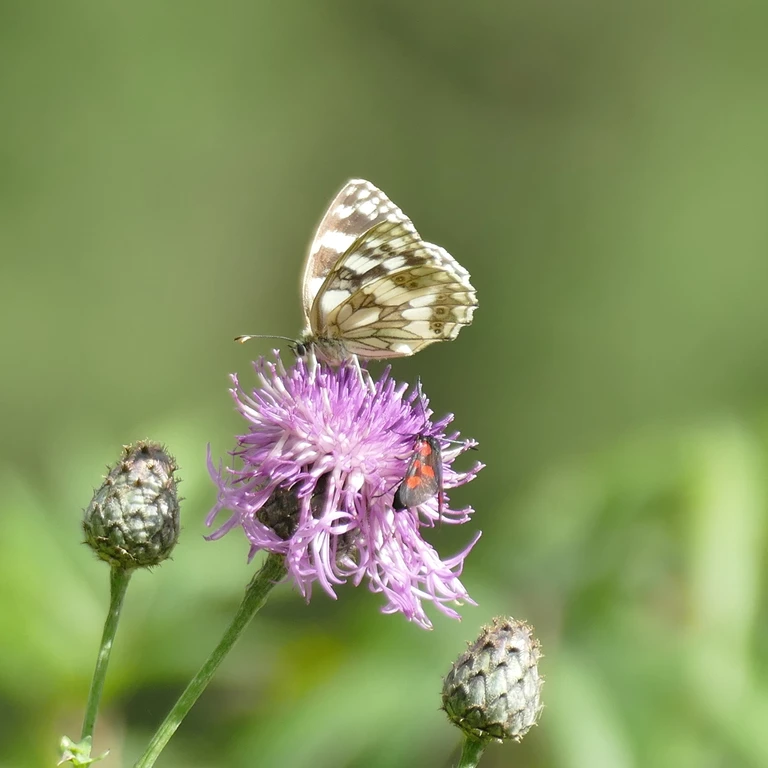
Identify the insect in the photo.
Melanargia galathea
